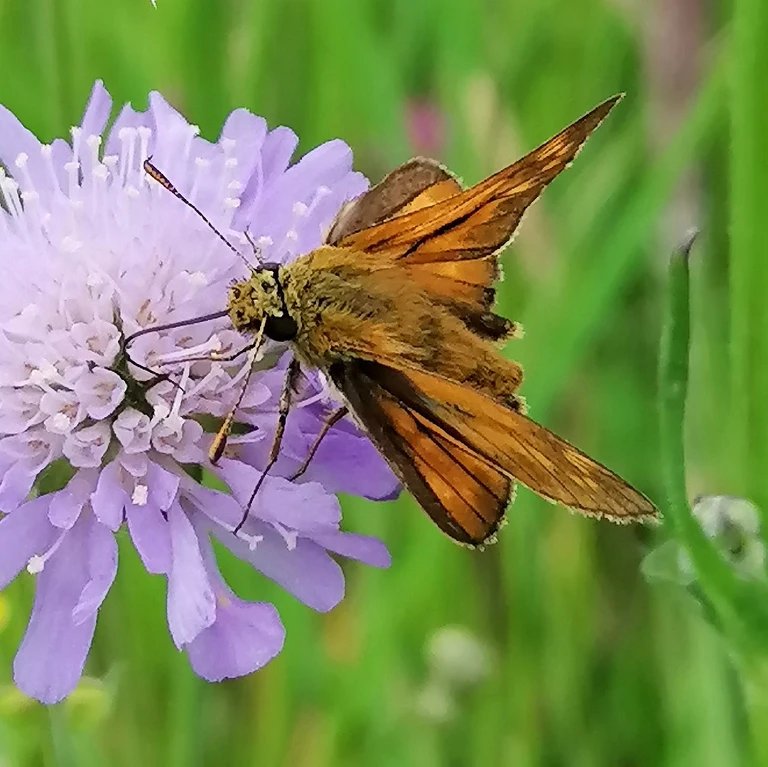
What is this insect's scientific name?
Ochlodes sylvanus (also Ochlodes venata)
